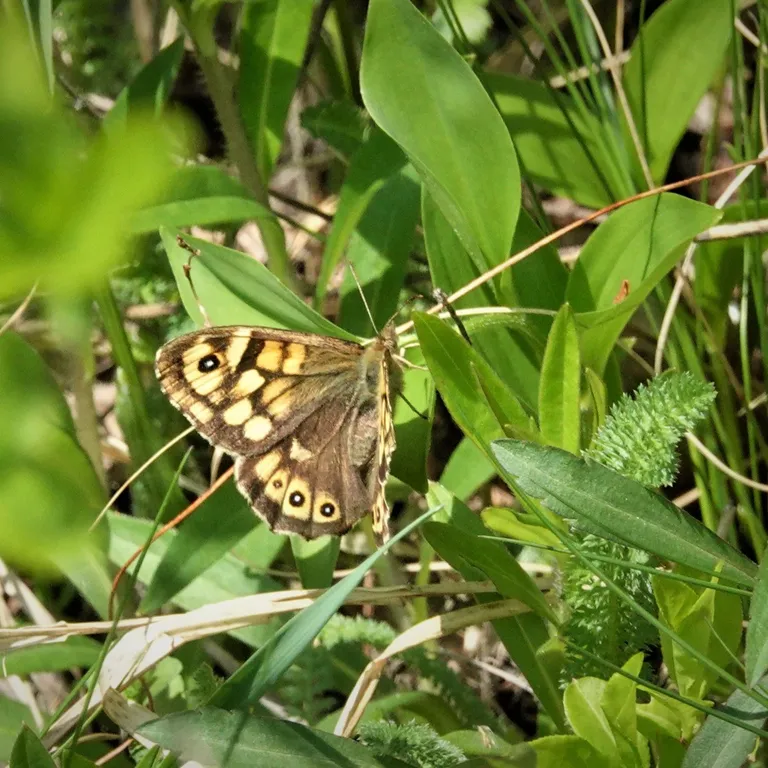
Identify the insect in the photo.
Pararge aegeria
